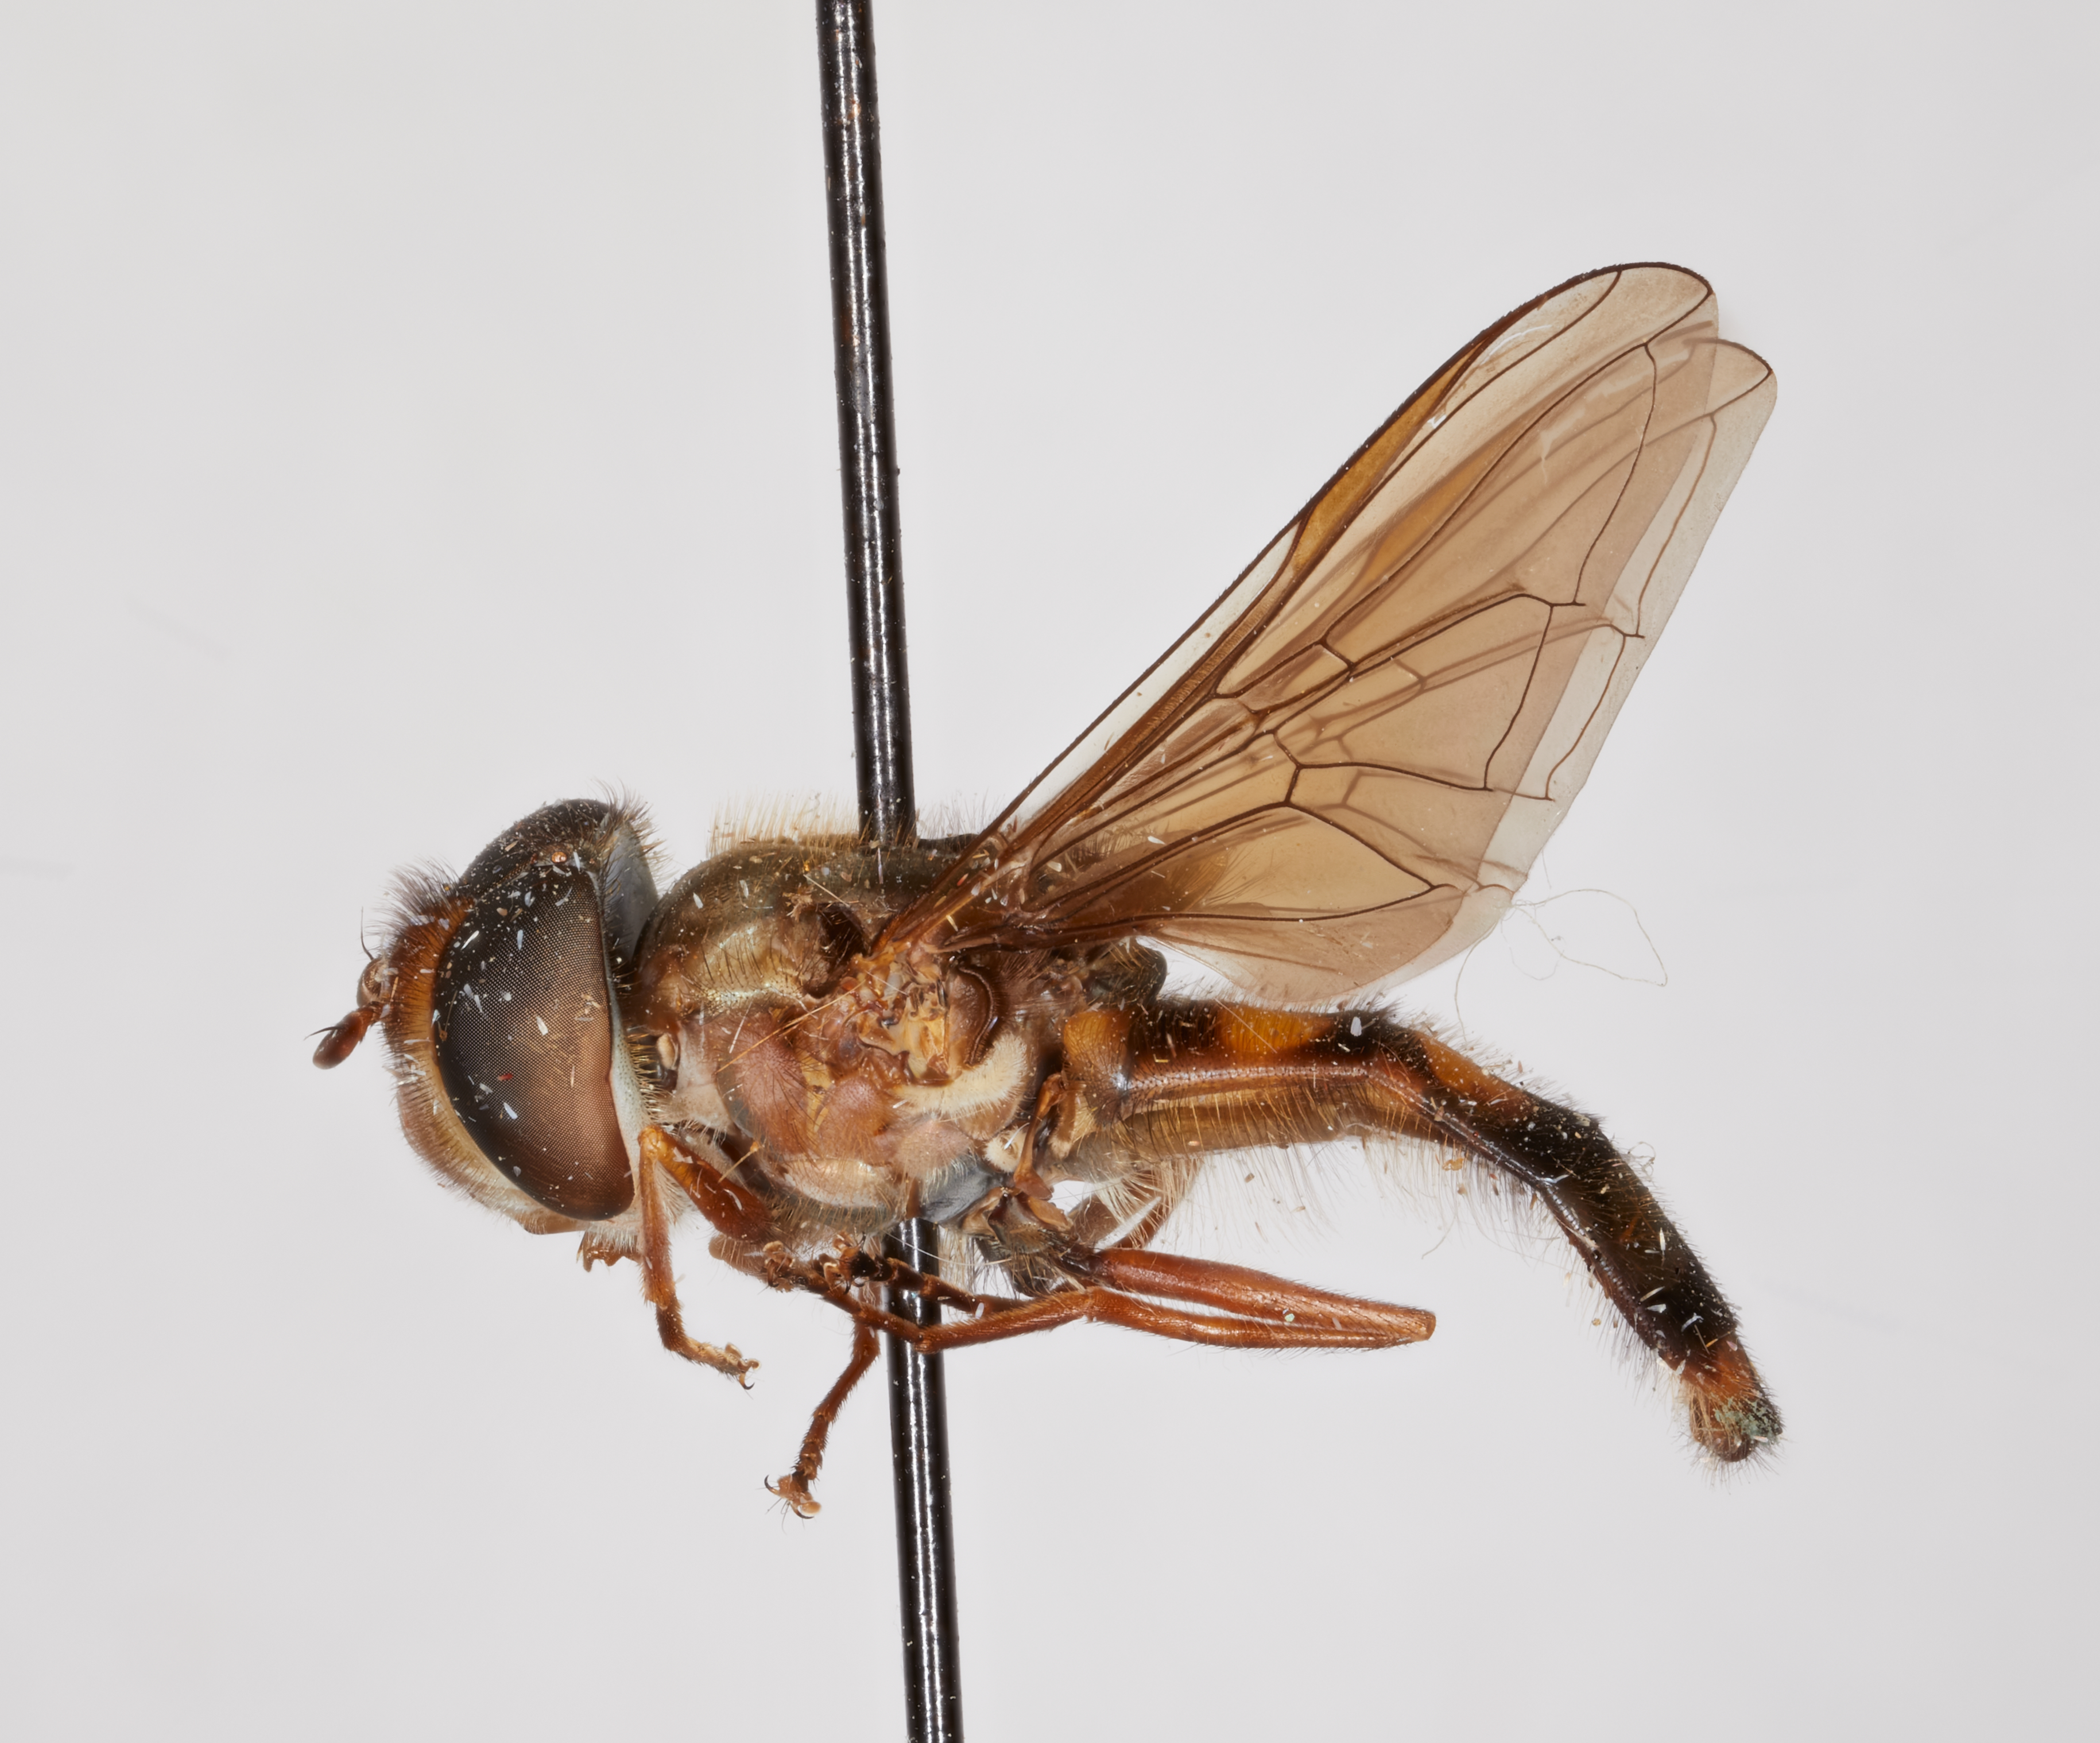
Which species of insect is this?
Claraplumula latifacies
